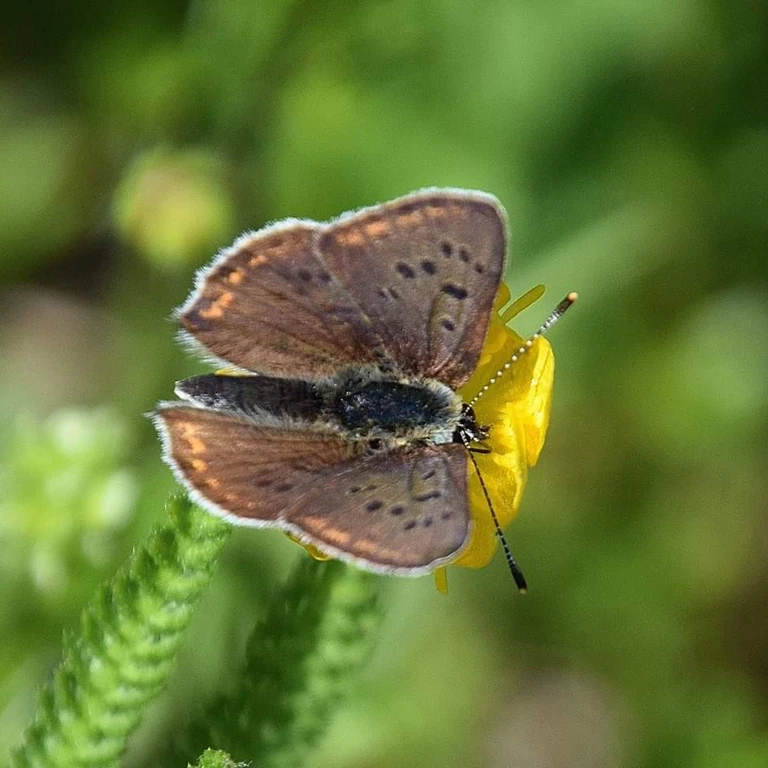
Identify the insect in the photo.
Lycaena tityrus (also Loweia tityrus)
